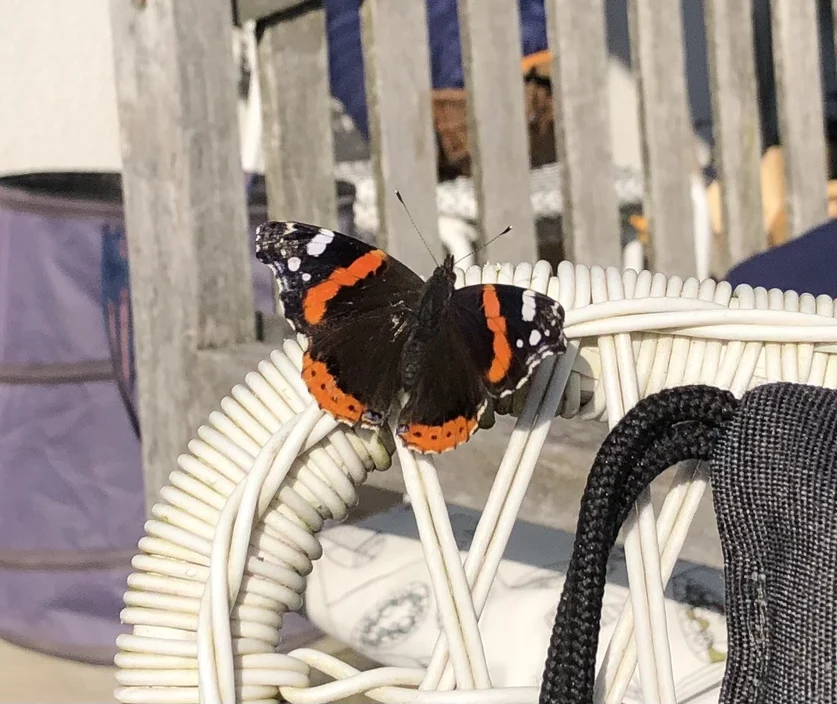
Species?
Vanessa atalanta
